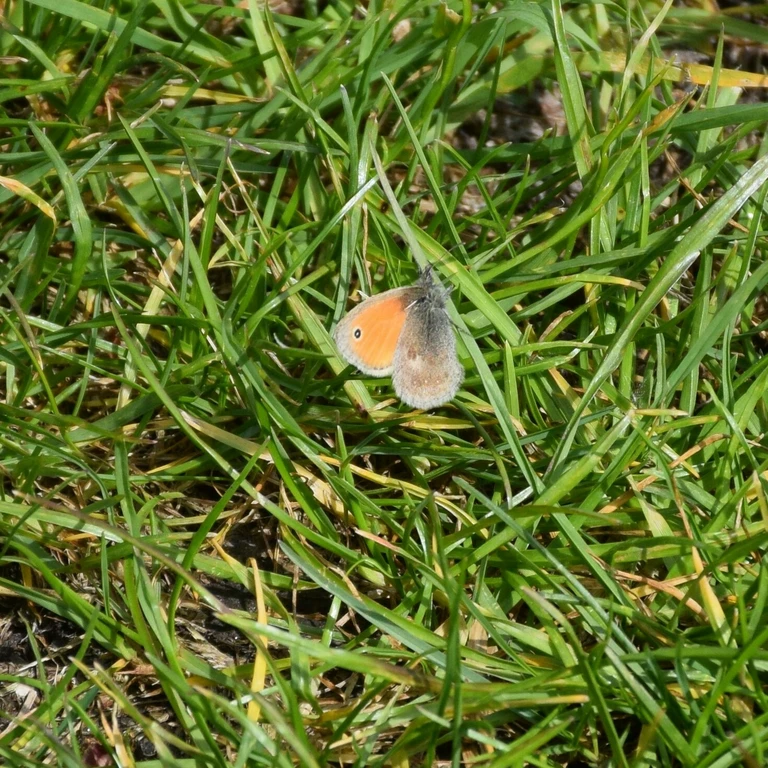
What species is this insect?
Coenonympha pamphilus
